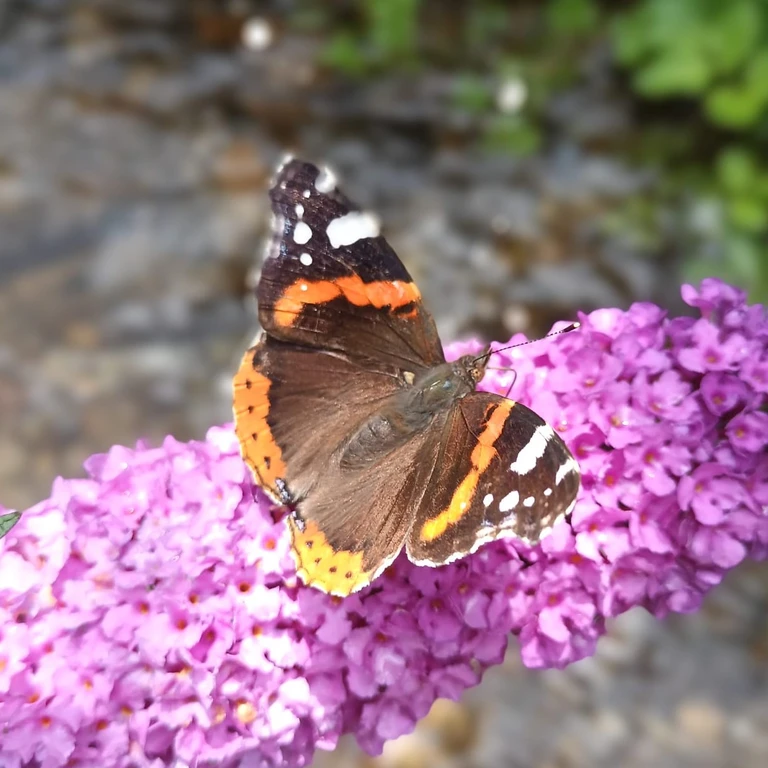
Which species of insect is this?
Vanessa atalanta
